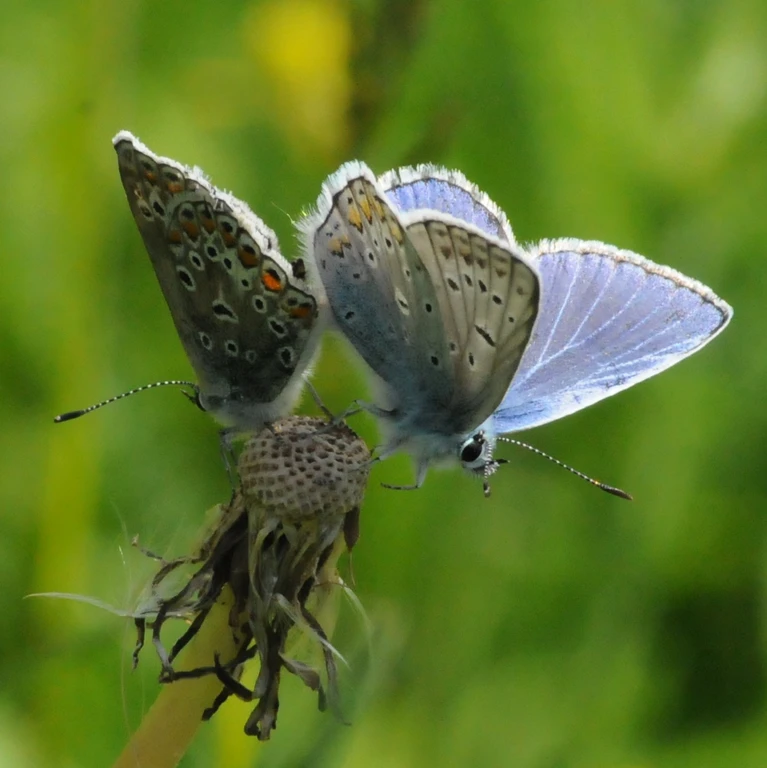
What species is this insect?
Polyommatus icarus
